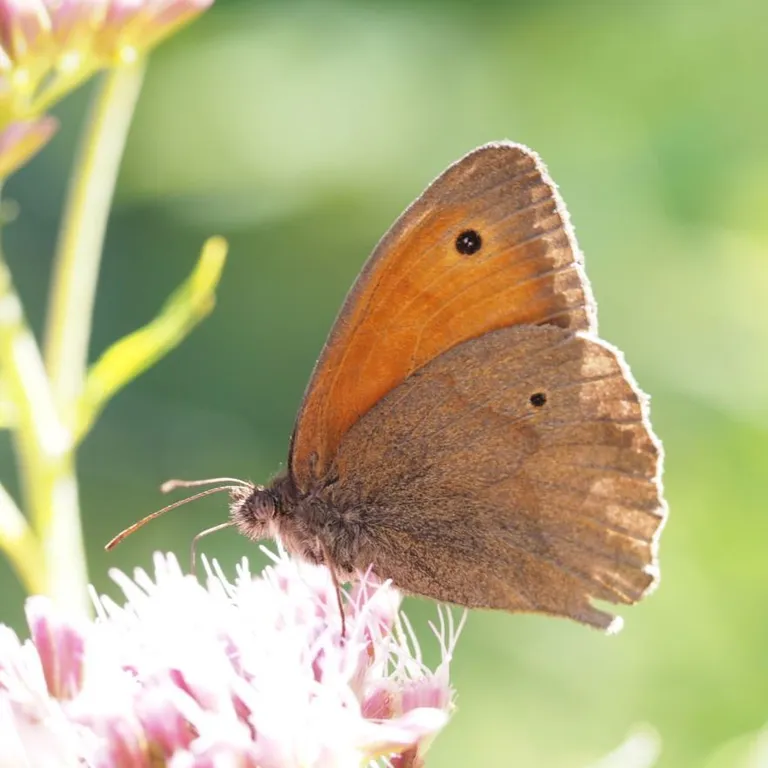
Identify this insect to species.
Maniola jurtina
